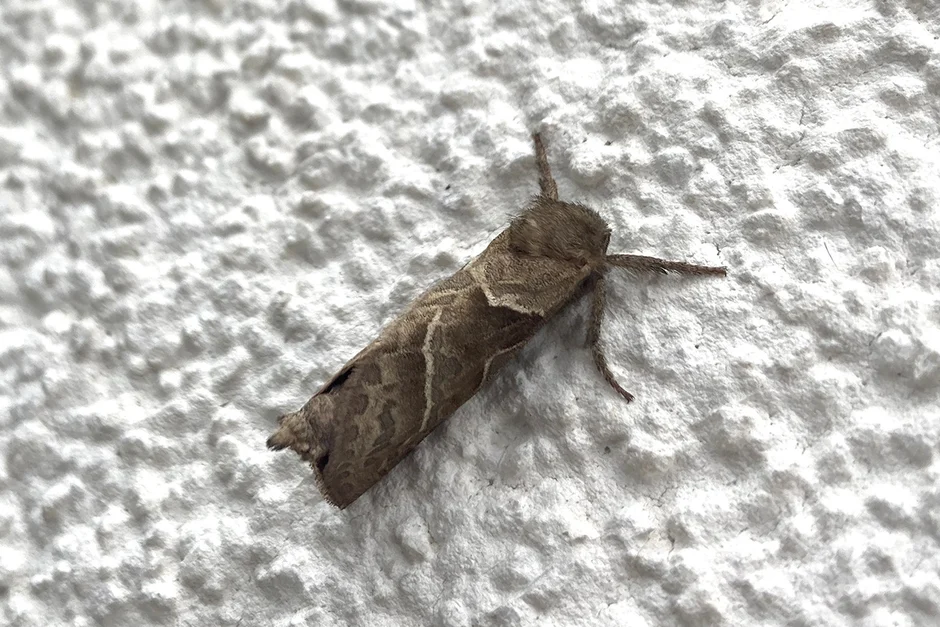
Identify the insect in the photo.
Triodia sylvina
